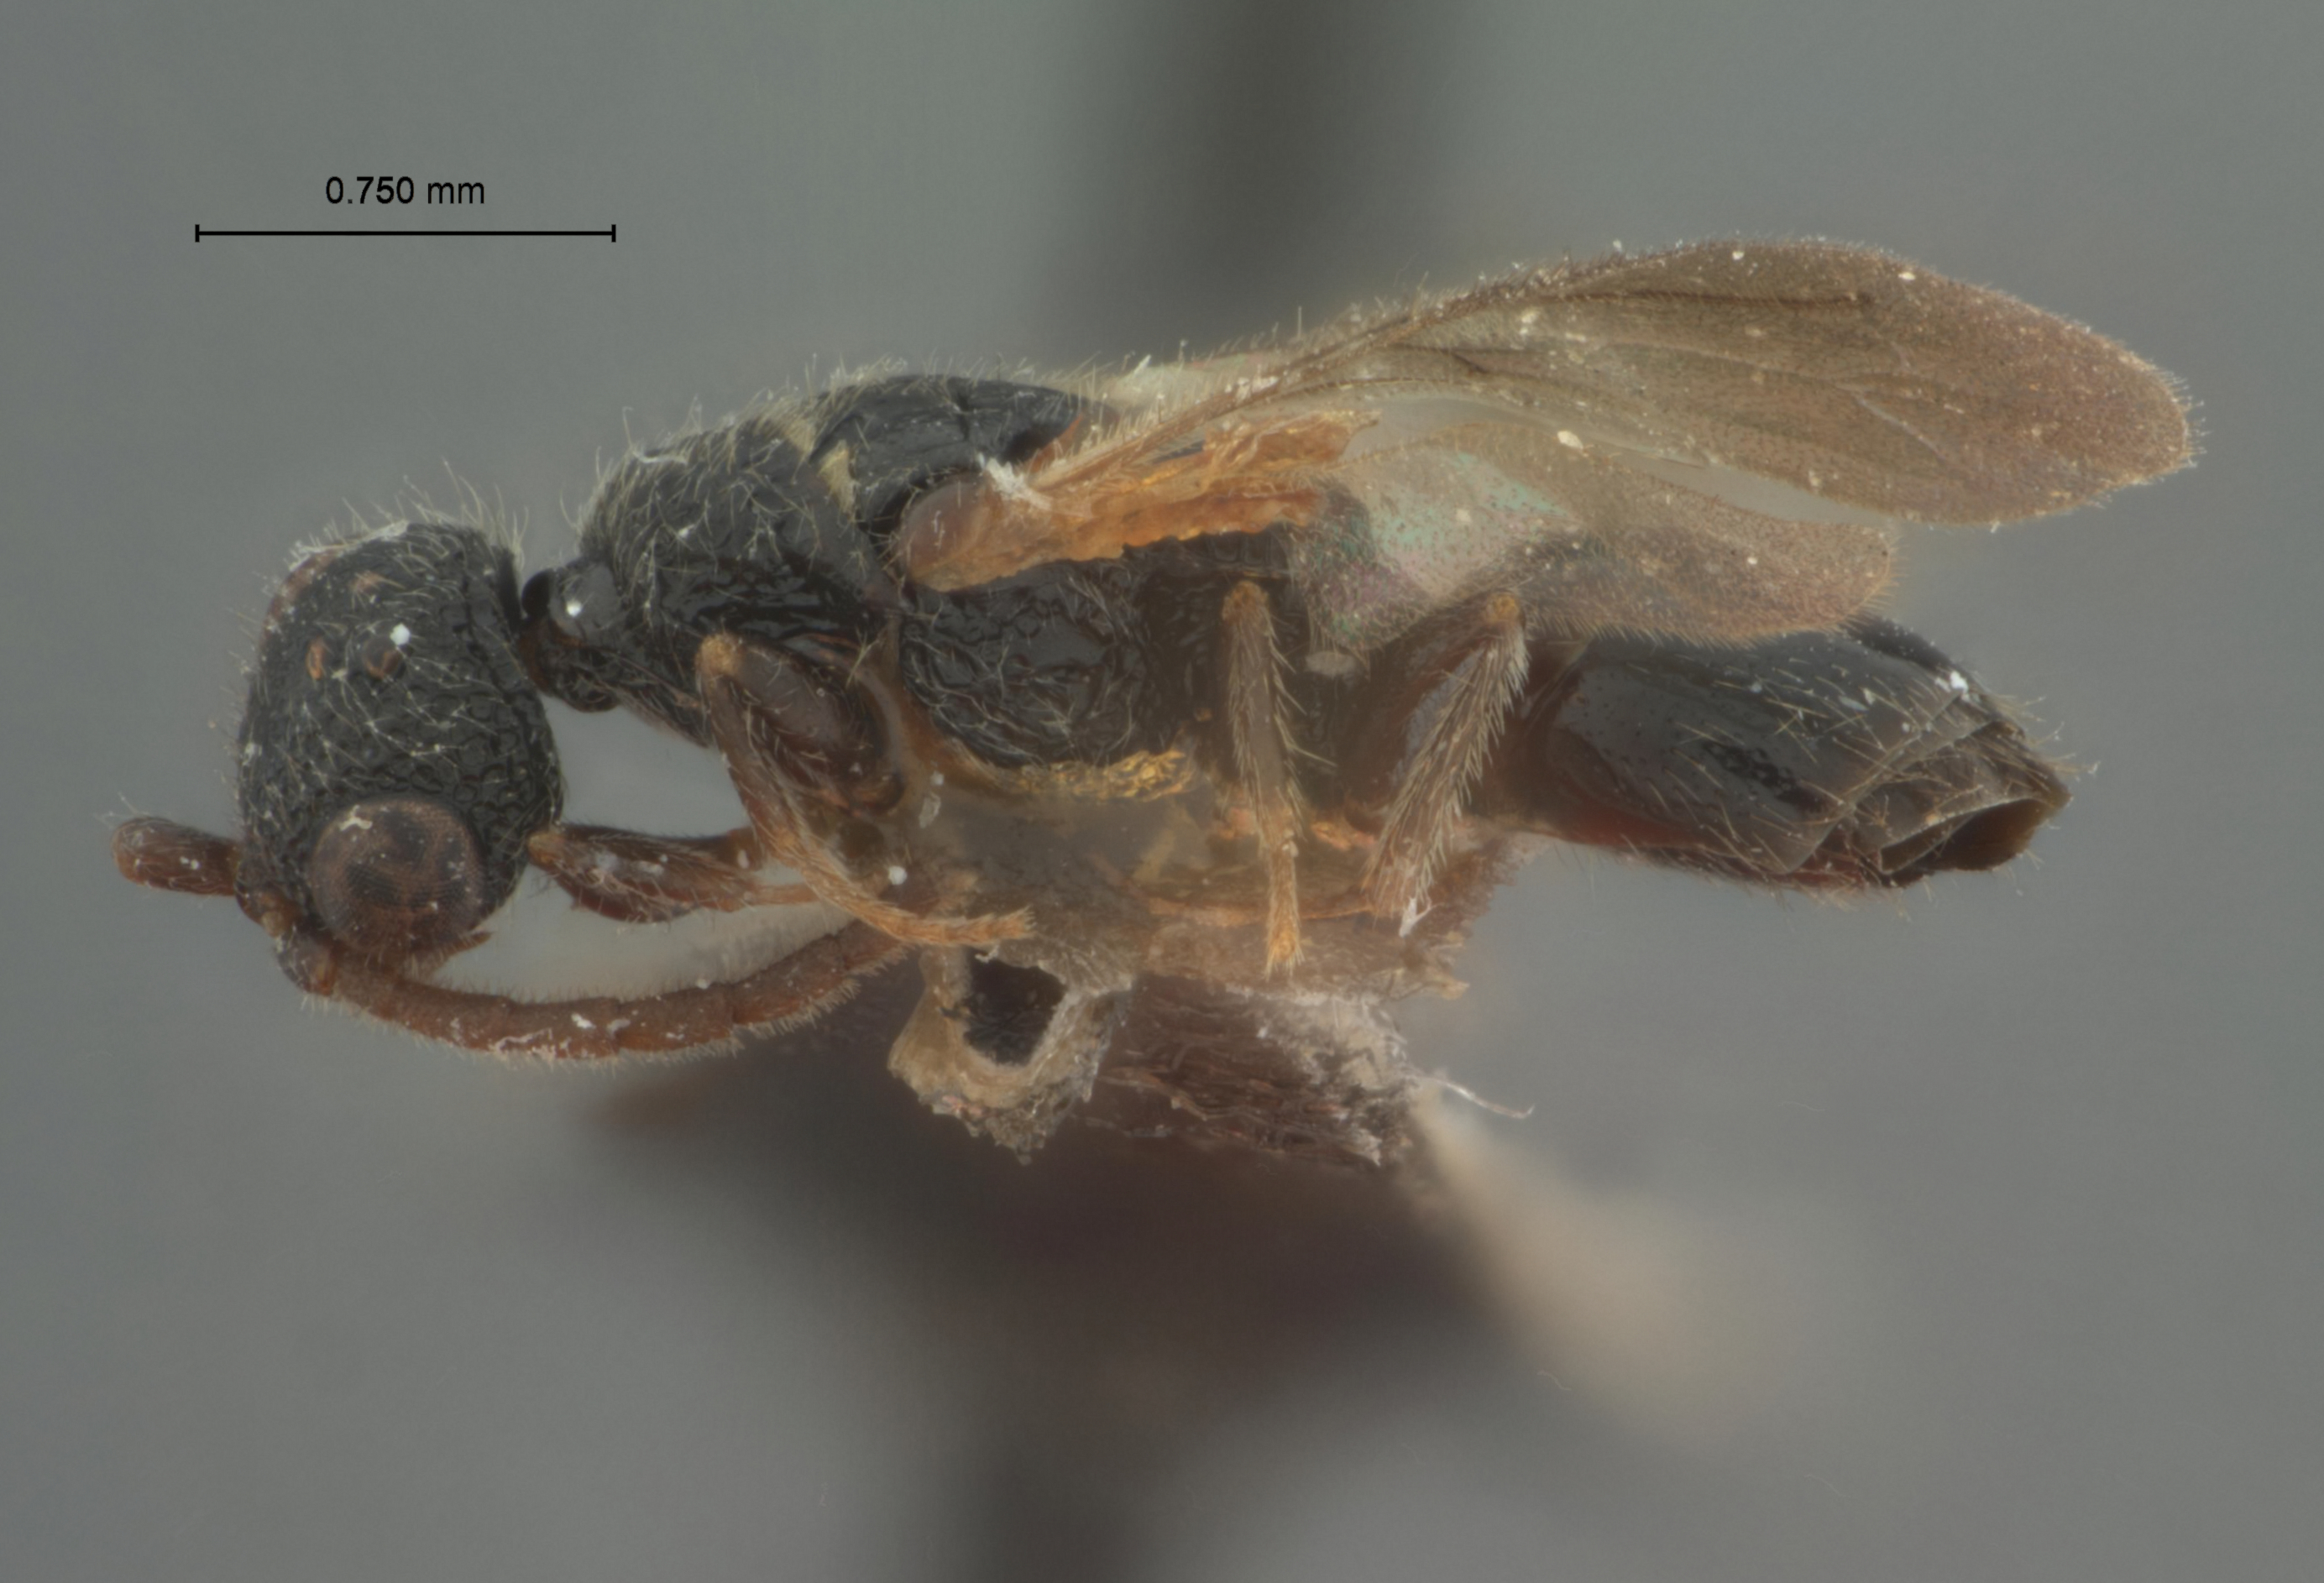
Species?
Mesitius punctaticollis
